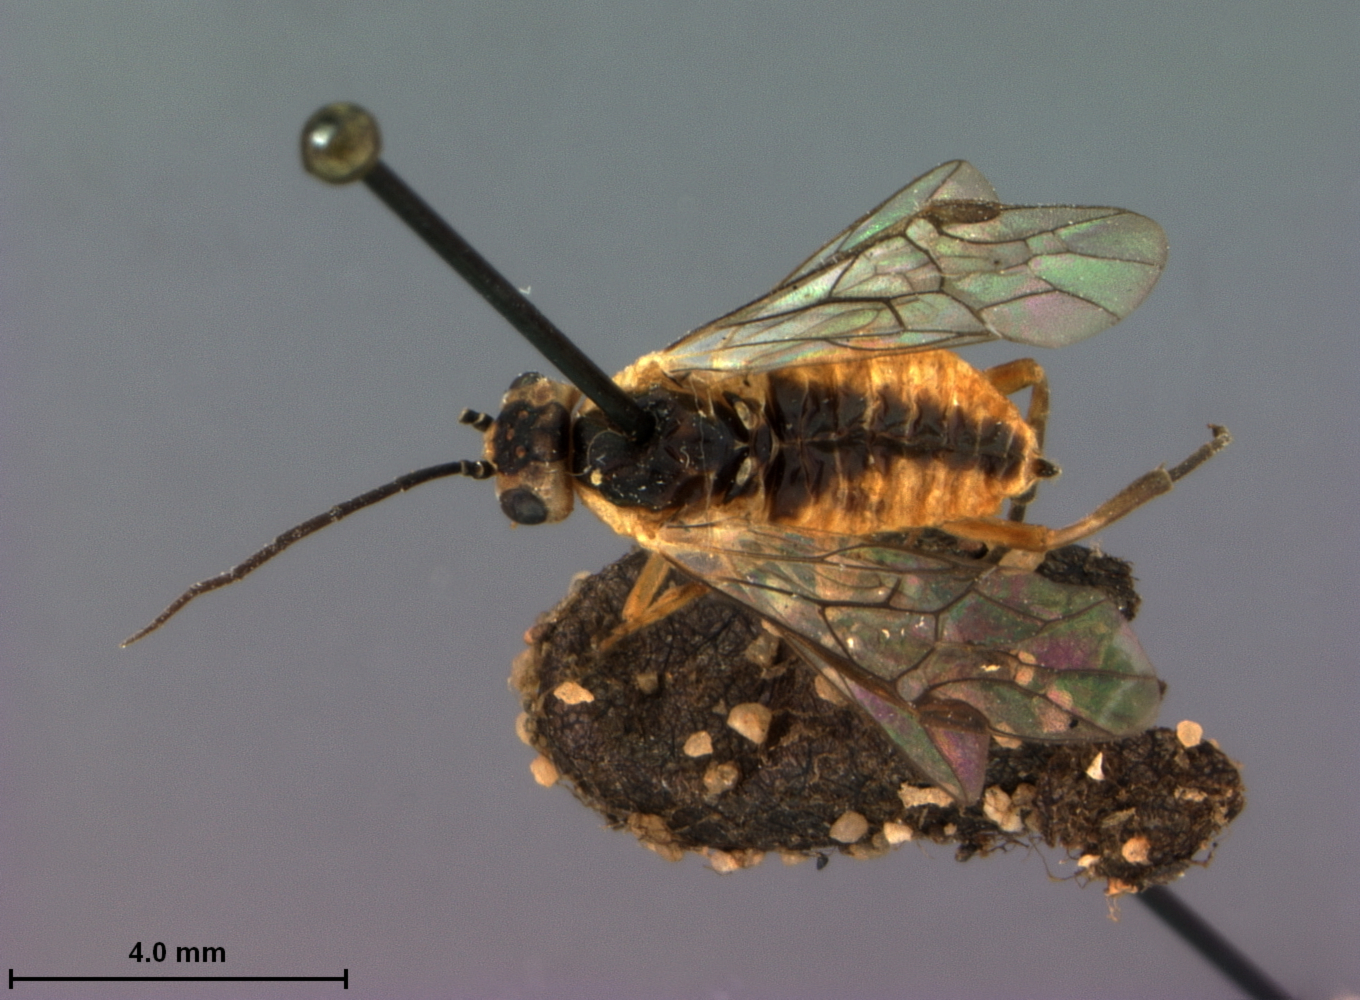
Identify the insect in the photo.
Pteronidea plesia
